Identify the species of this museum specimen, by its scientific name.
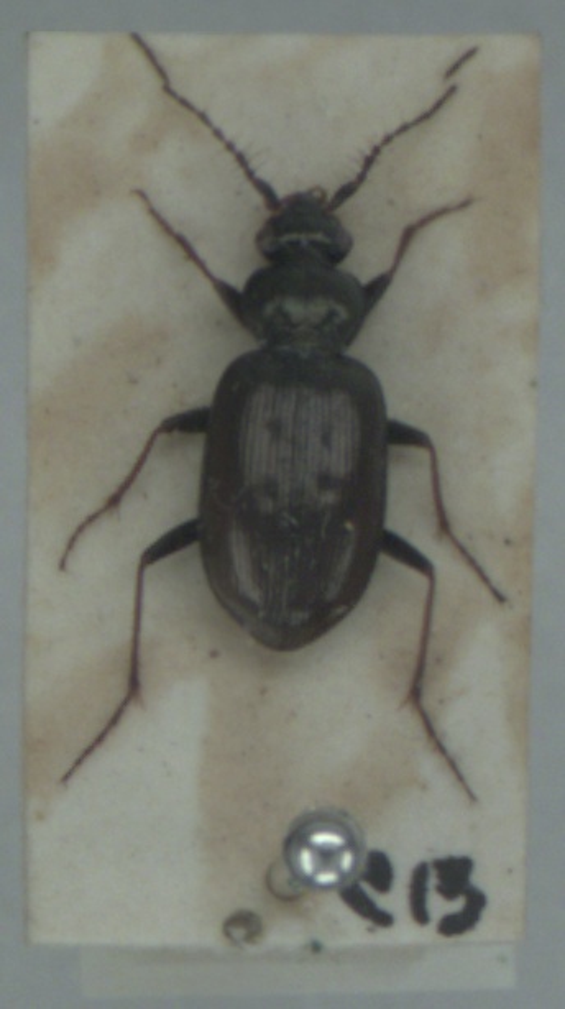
Loricera pilicornis
